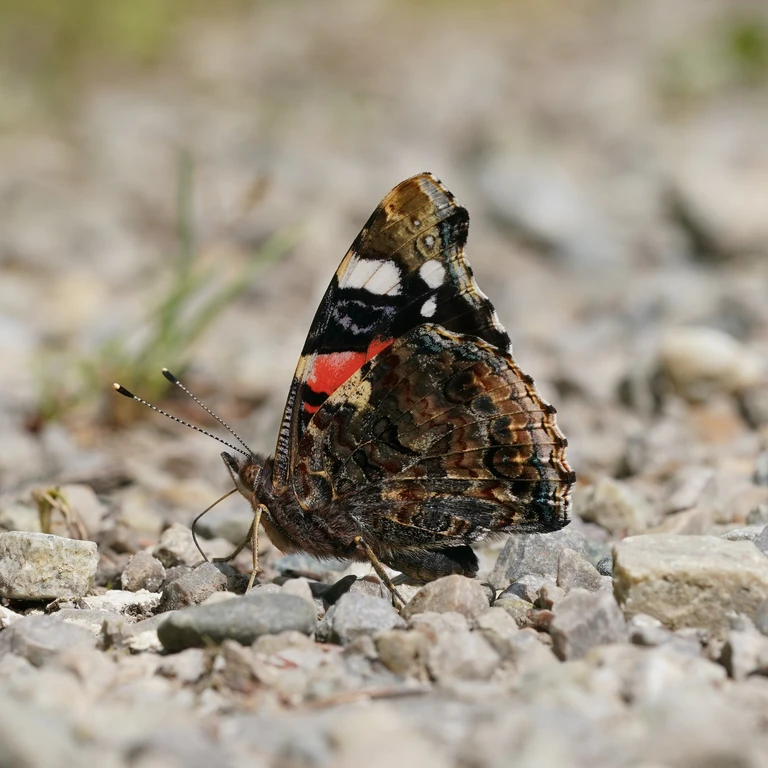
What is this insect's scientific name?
Vanessa atalanta
